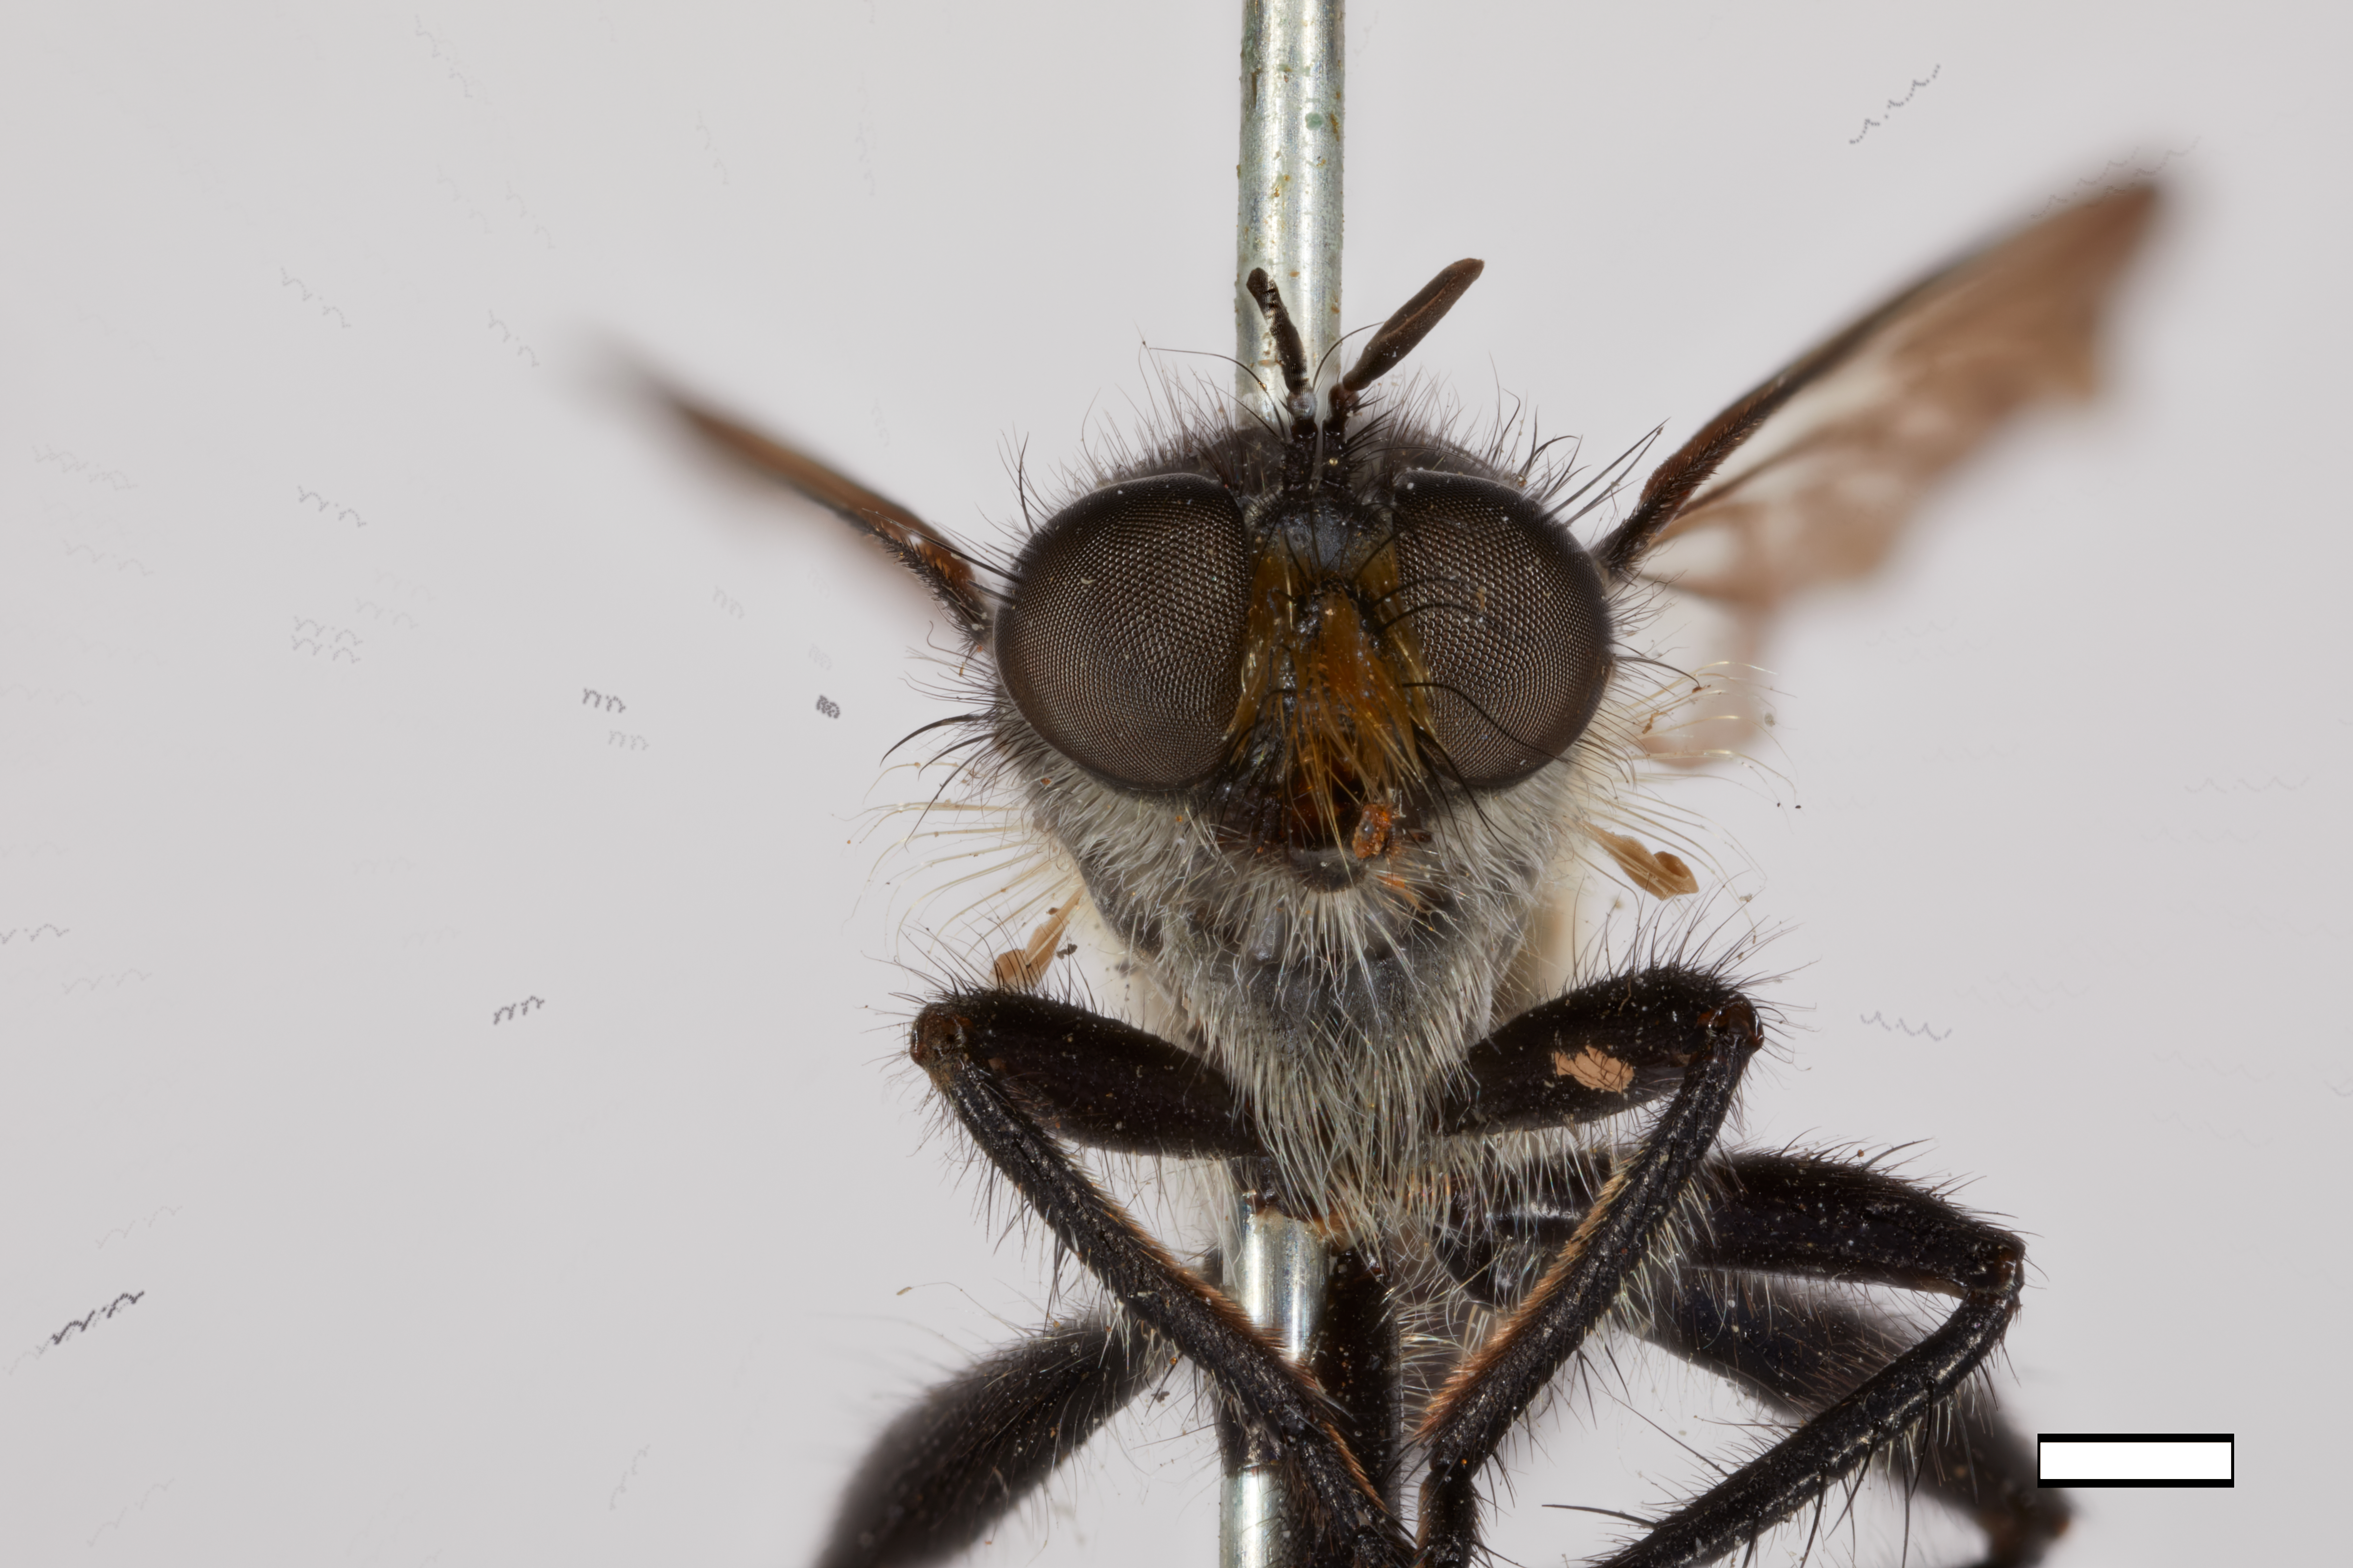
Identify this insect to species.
Laphria scorpio
